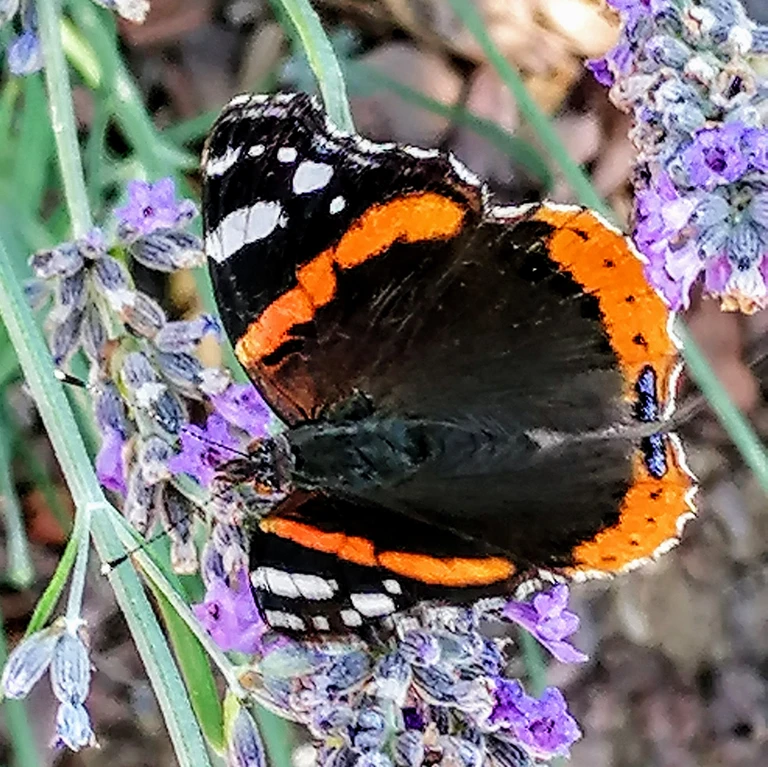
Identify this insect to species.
Vanessa atalanta
